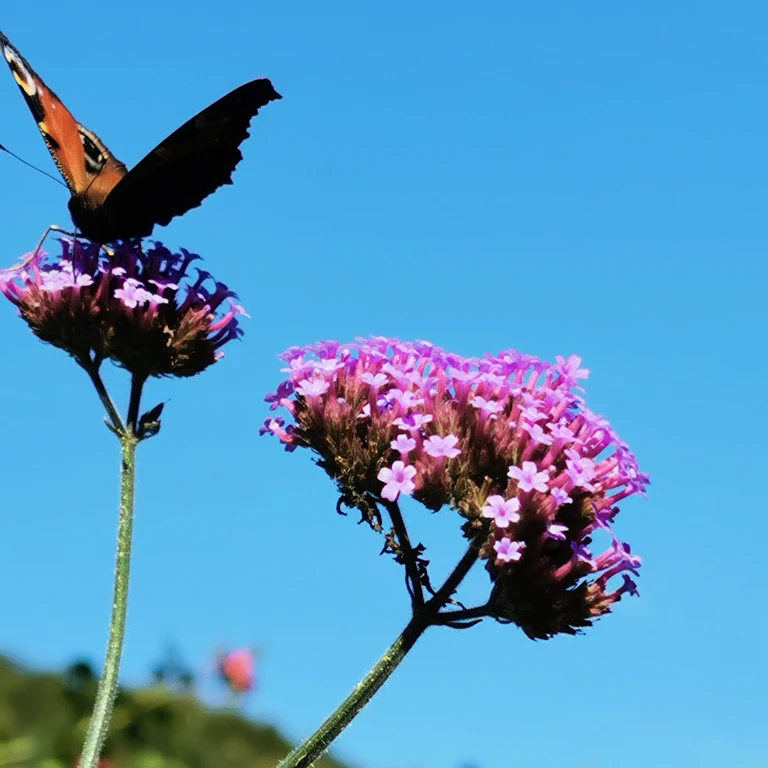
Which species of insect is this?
Aglais io
